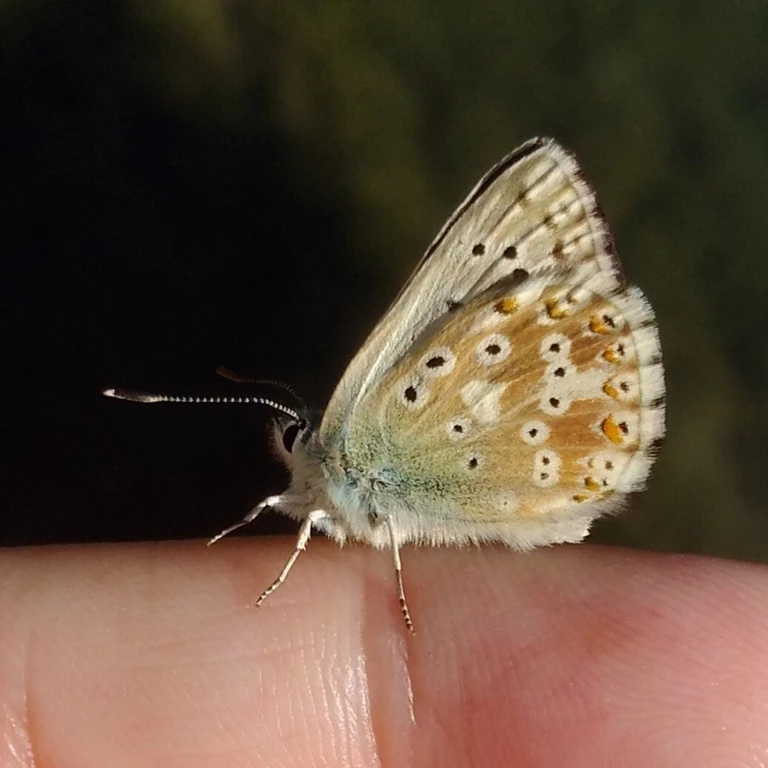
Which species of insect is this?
Lysandra coridon
